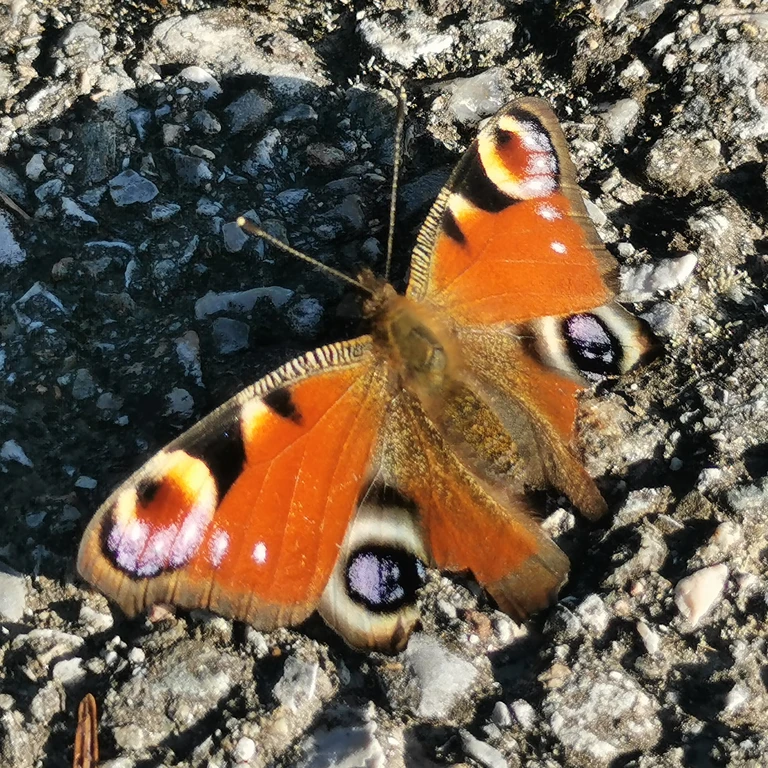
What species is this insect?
Aglais io
